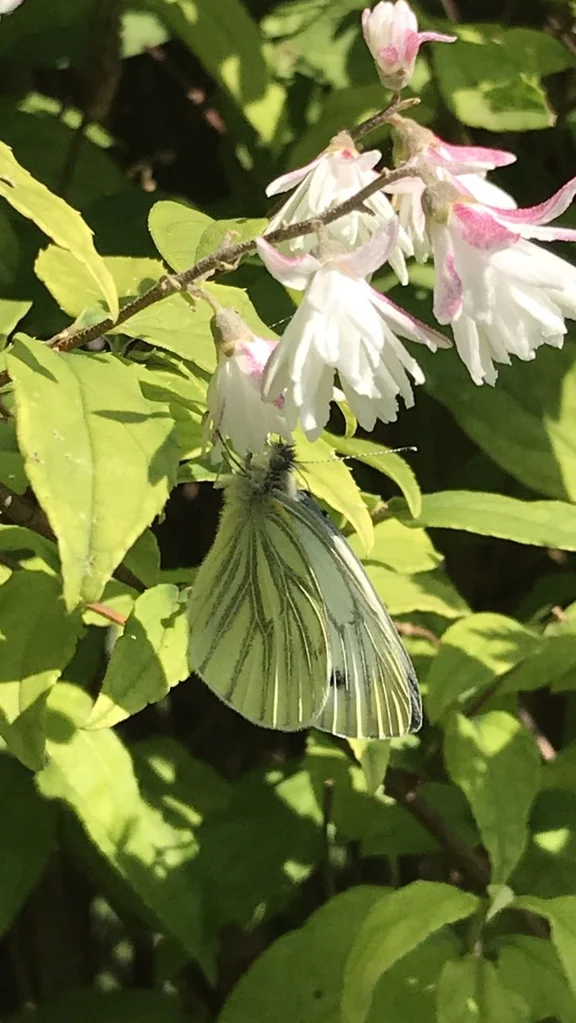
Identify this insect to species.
Pieris napi
